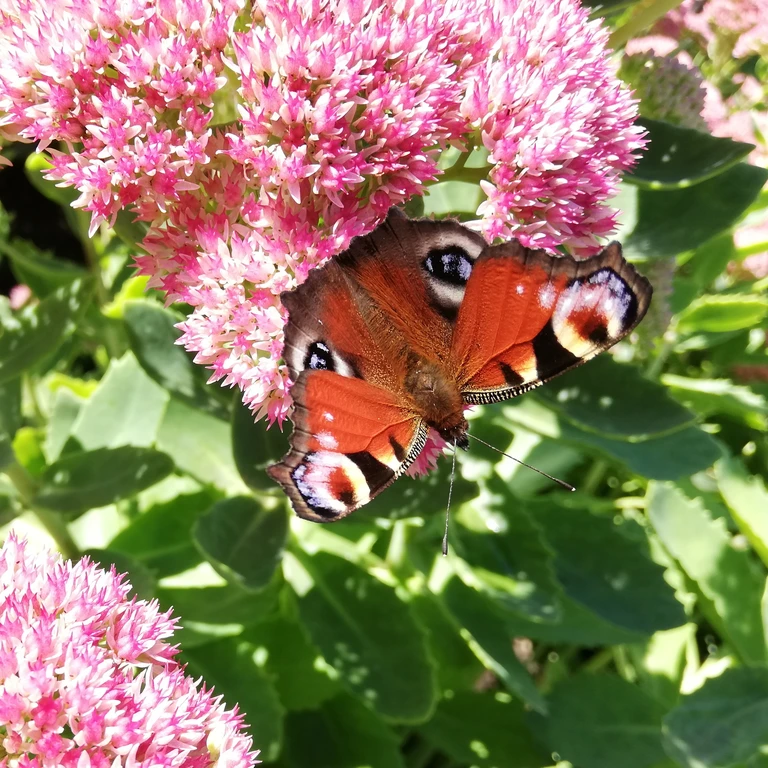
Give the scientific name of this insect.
Aglais io
